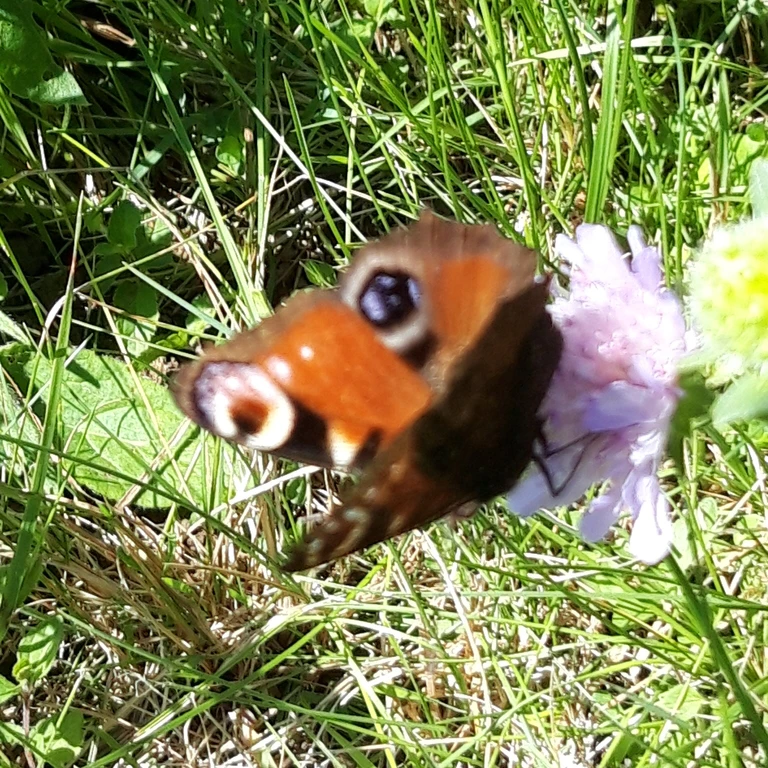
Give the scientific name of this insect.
Aglais io
